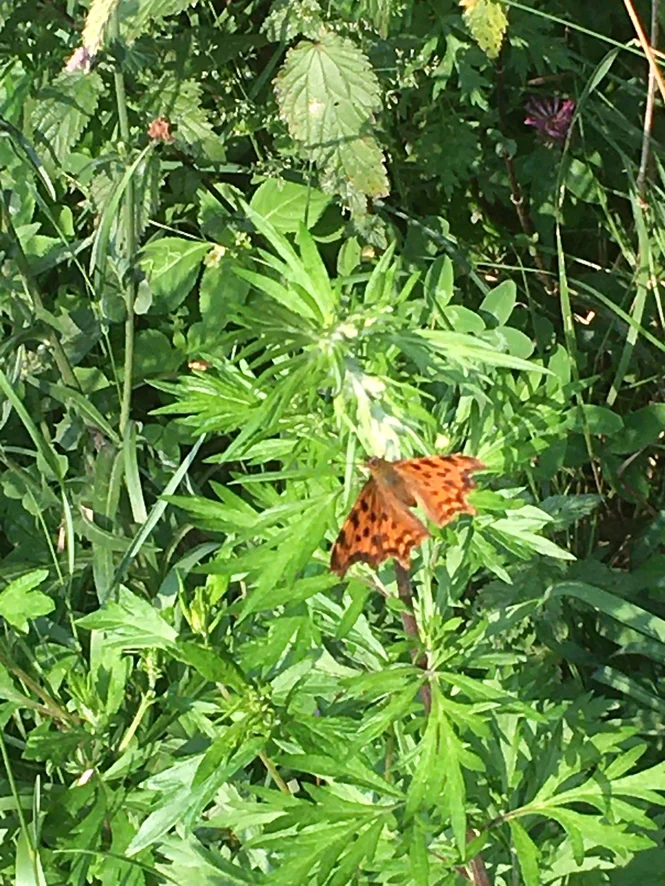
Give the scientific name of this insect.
Polygonia c-album
